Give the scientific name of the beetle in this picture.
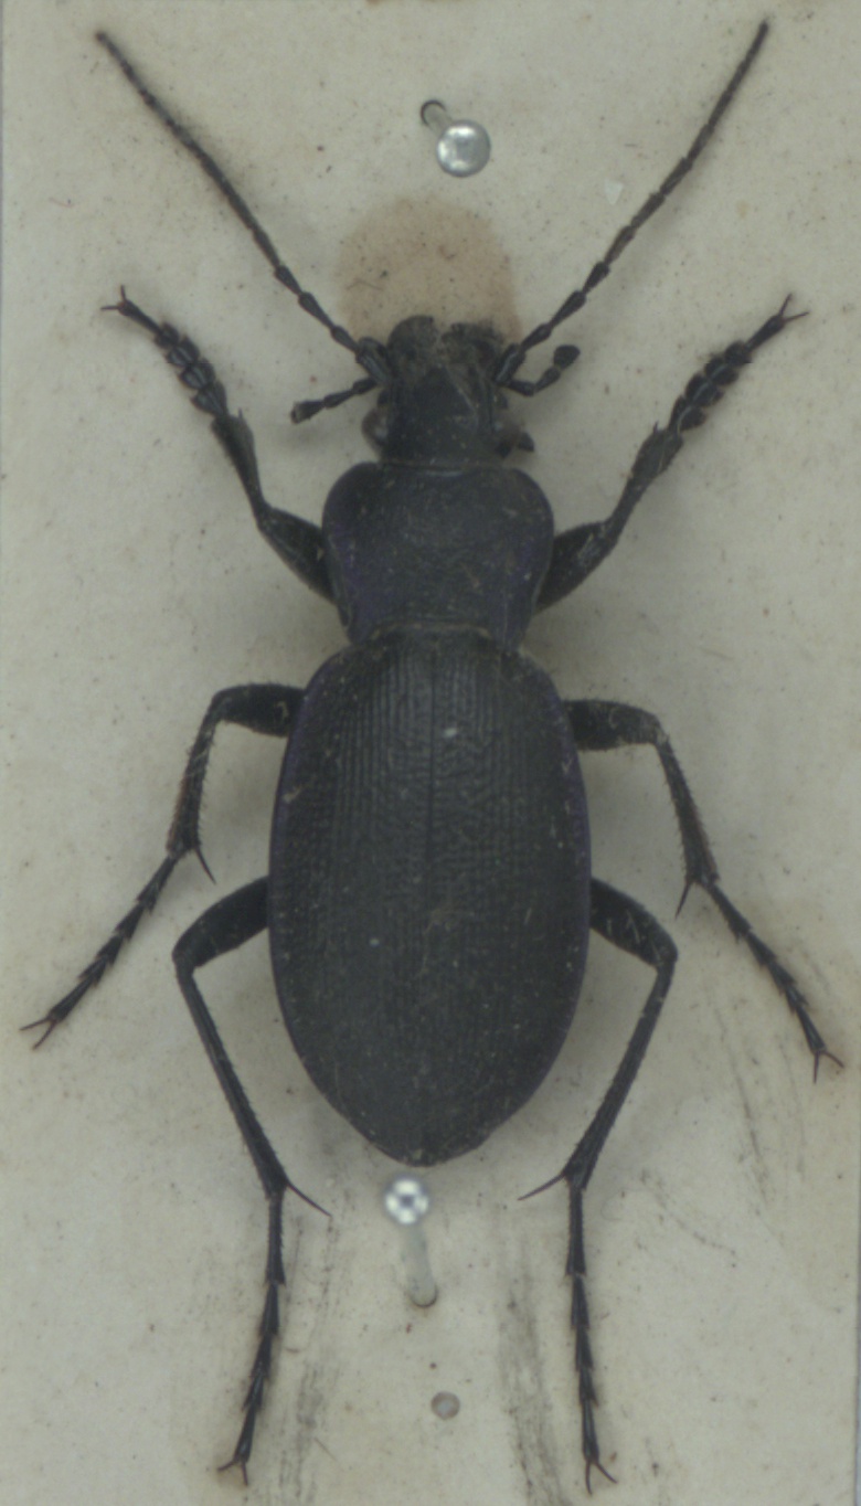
Carabus problematicus
